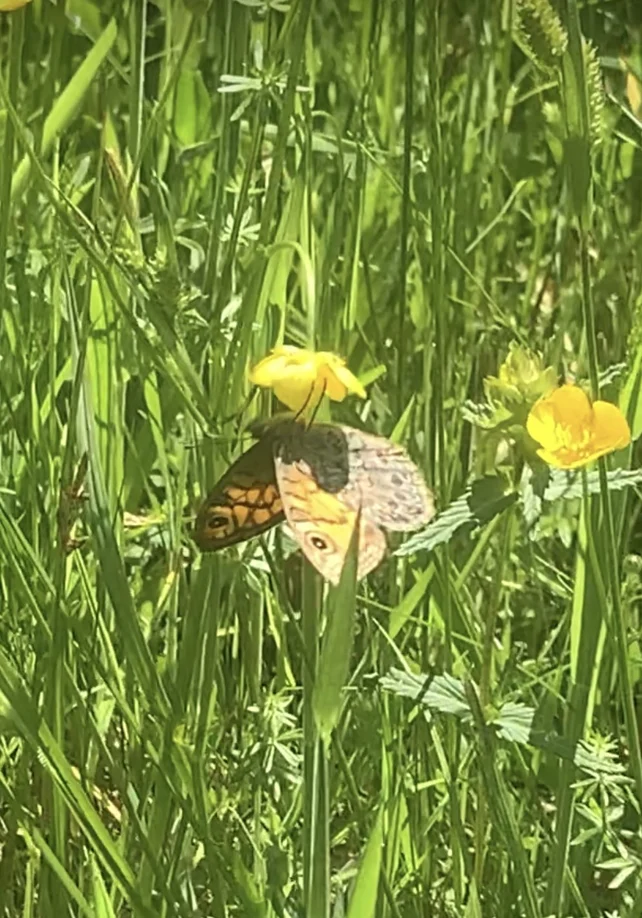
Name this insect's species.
Lasiommata megera (also Pararge megera)
